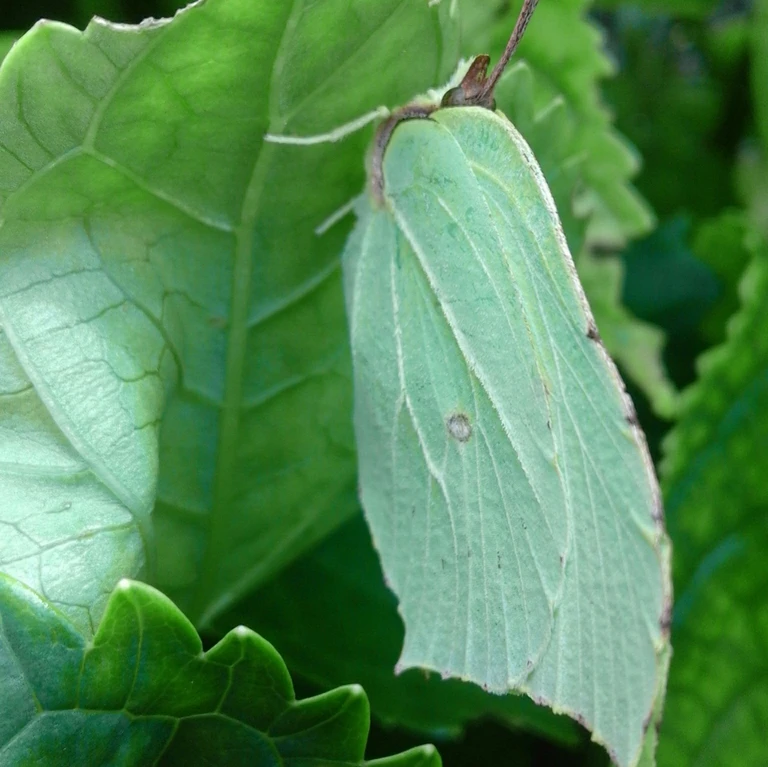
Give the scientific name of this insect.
Gonepteryx rhamni
